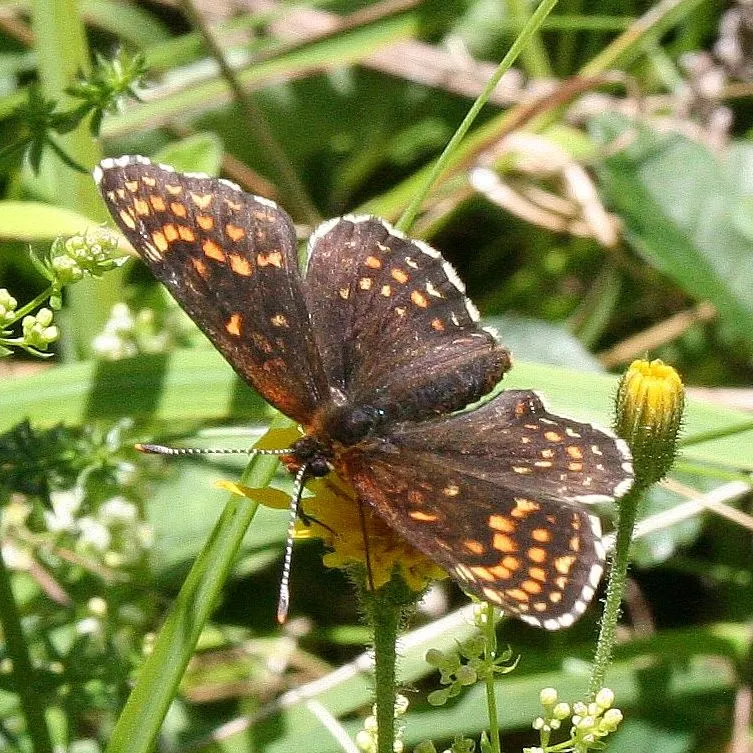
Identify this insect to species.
Melitaea diamina
